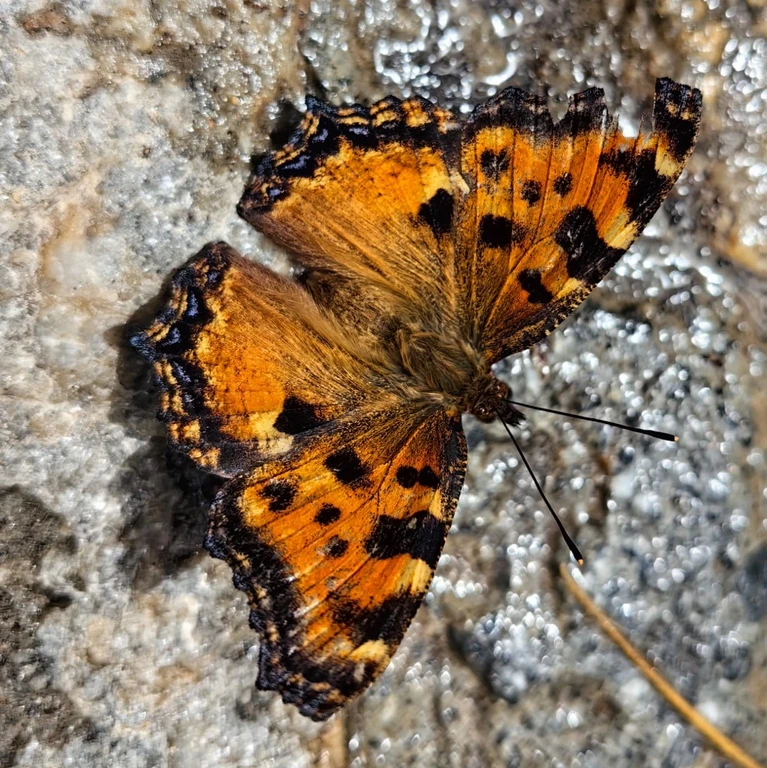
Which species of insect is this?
Nymphalis polychloros
